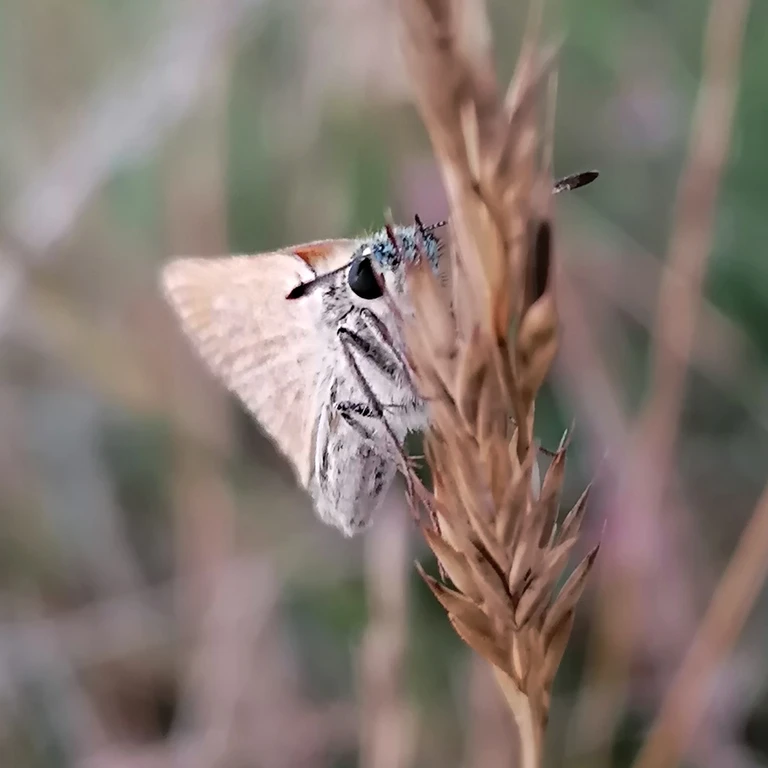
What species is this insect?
Thymelicus lineola
